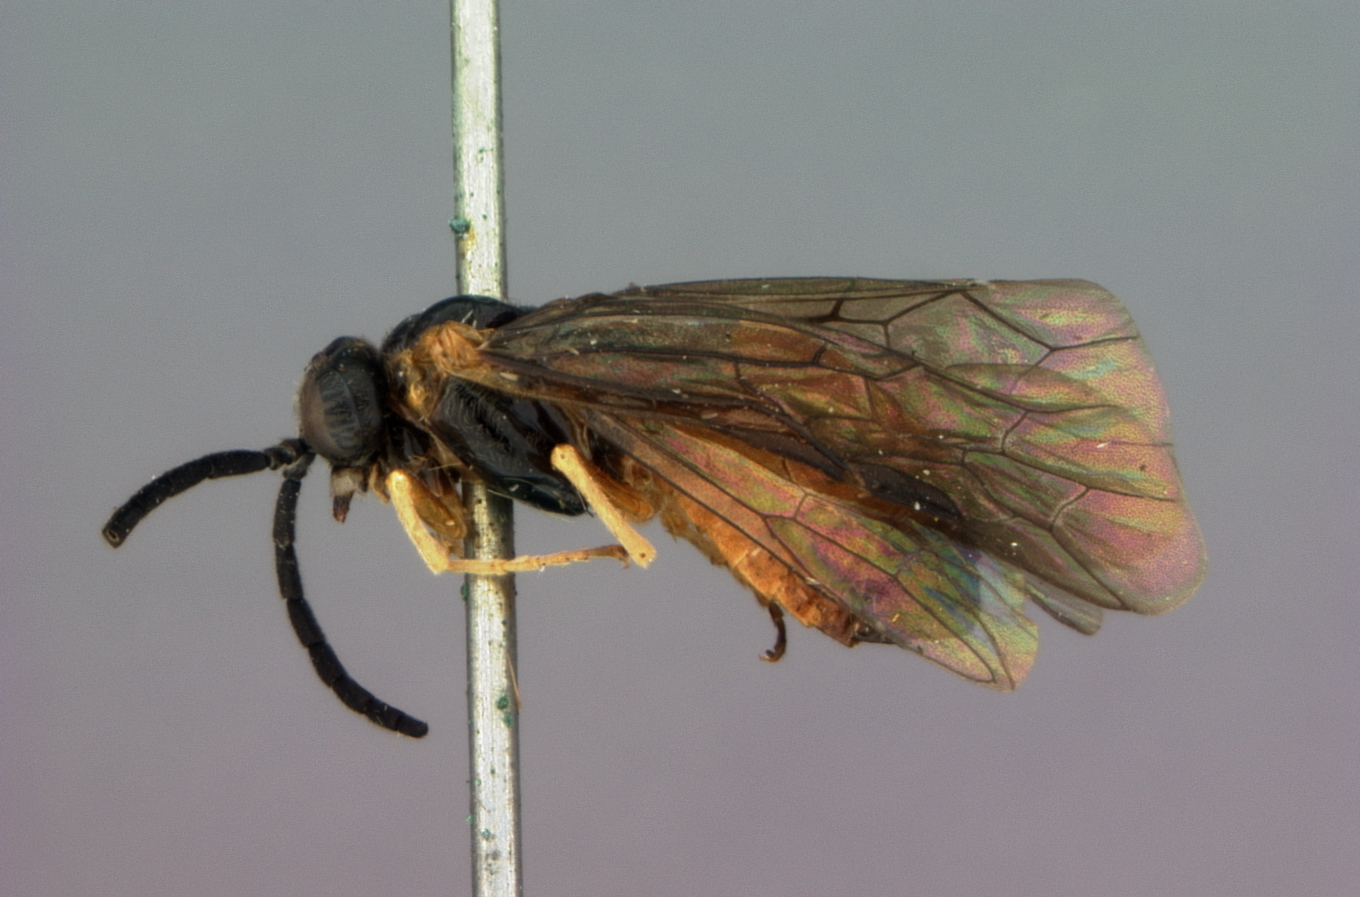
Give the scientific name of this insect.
Aneugmenus diversicolor
